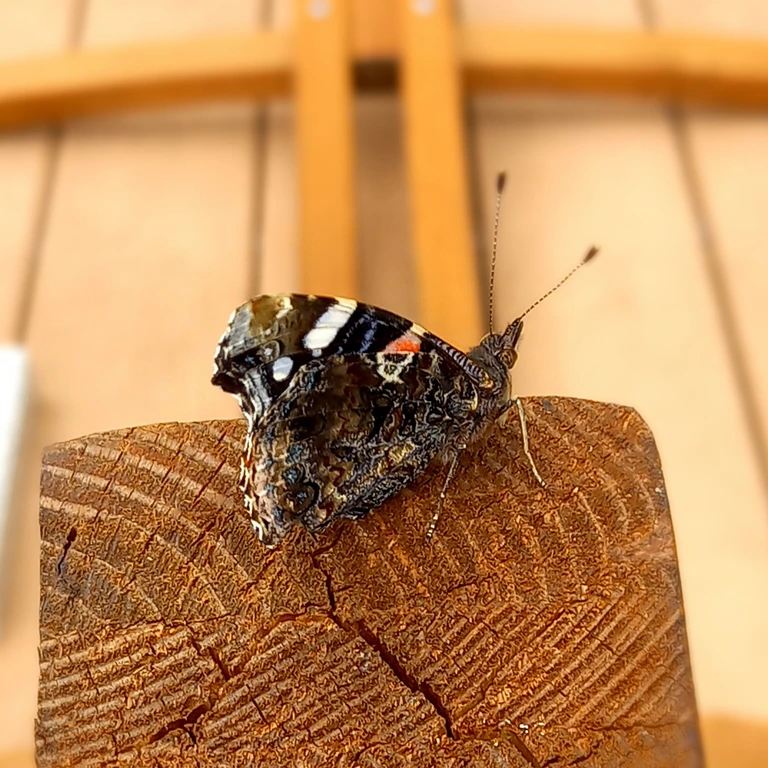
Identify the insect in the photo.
Vanessa atalanta
